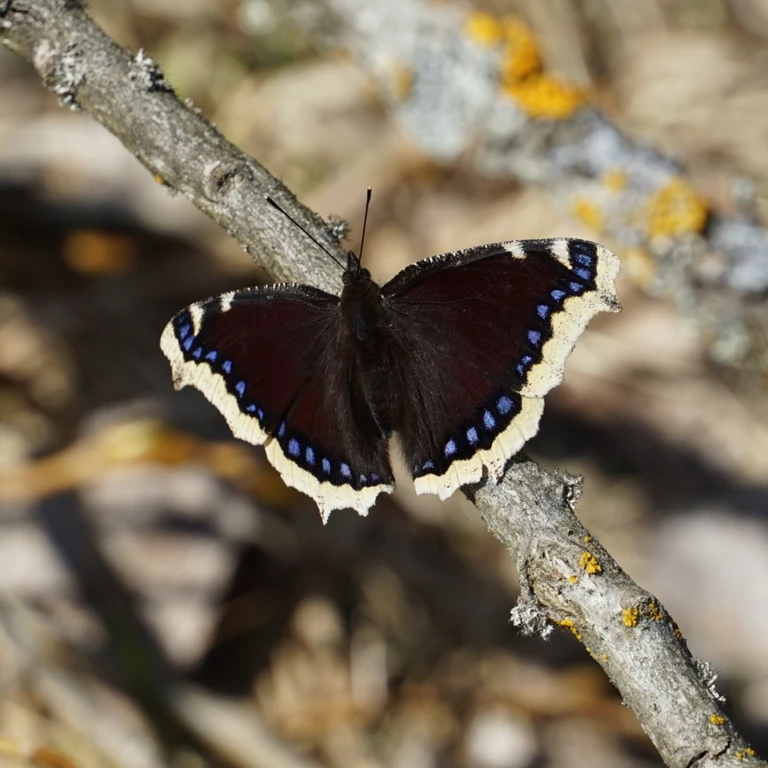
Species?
Nymphalis antiopa
